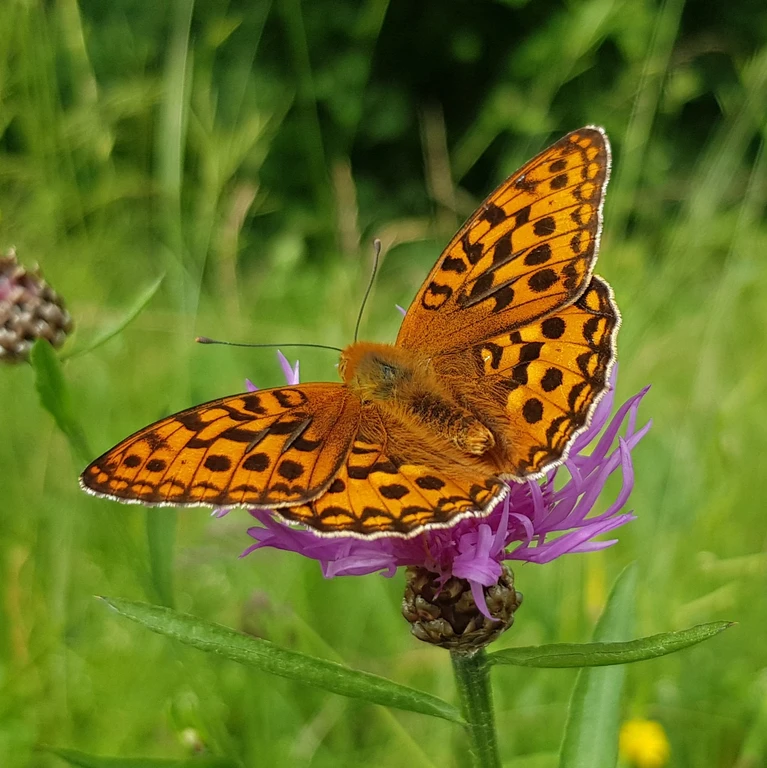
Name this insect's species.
Fabriciana adippe
